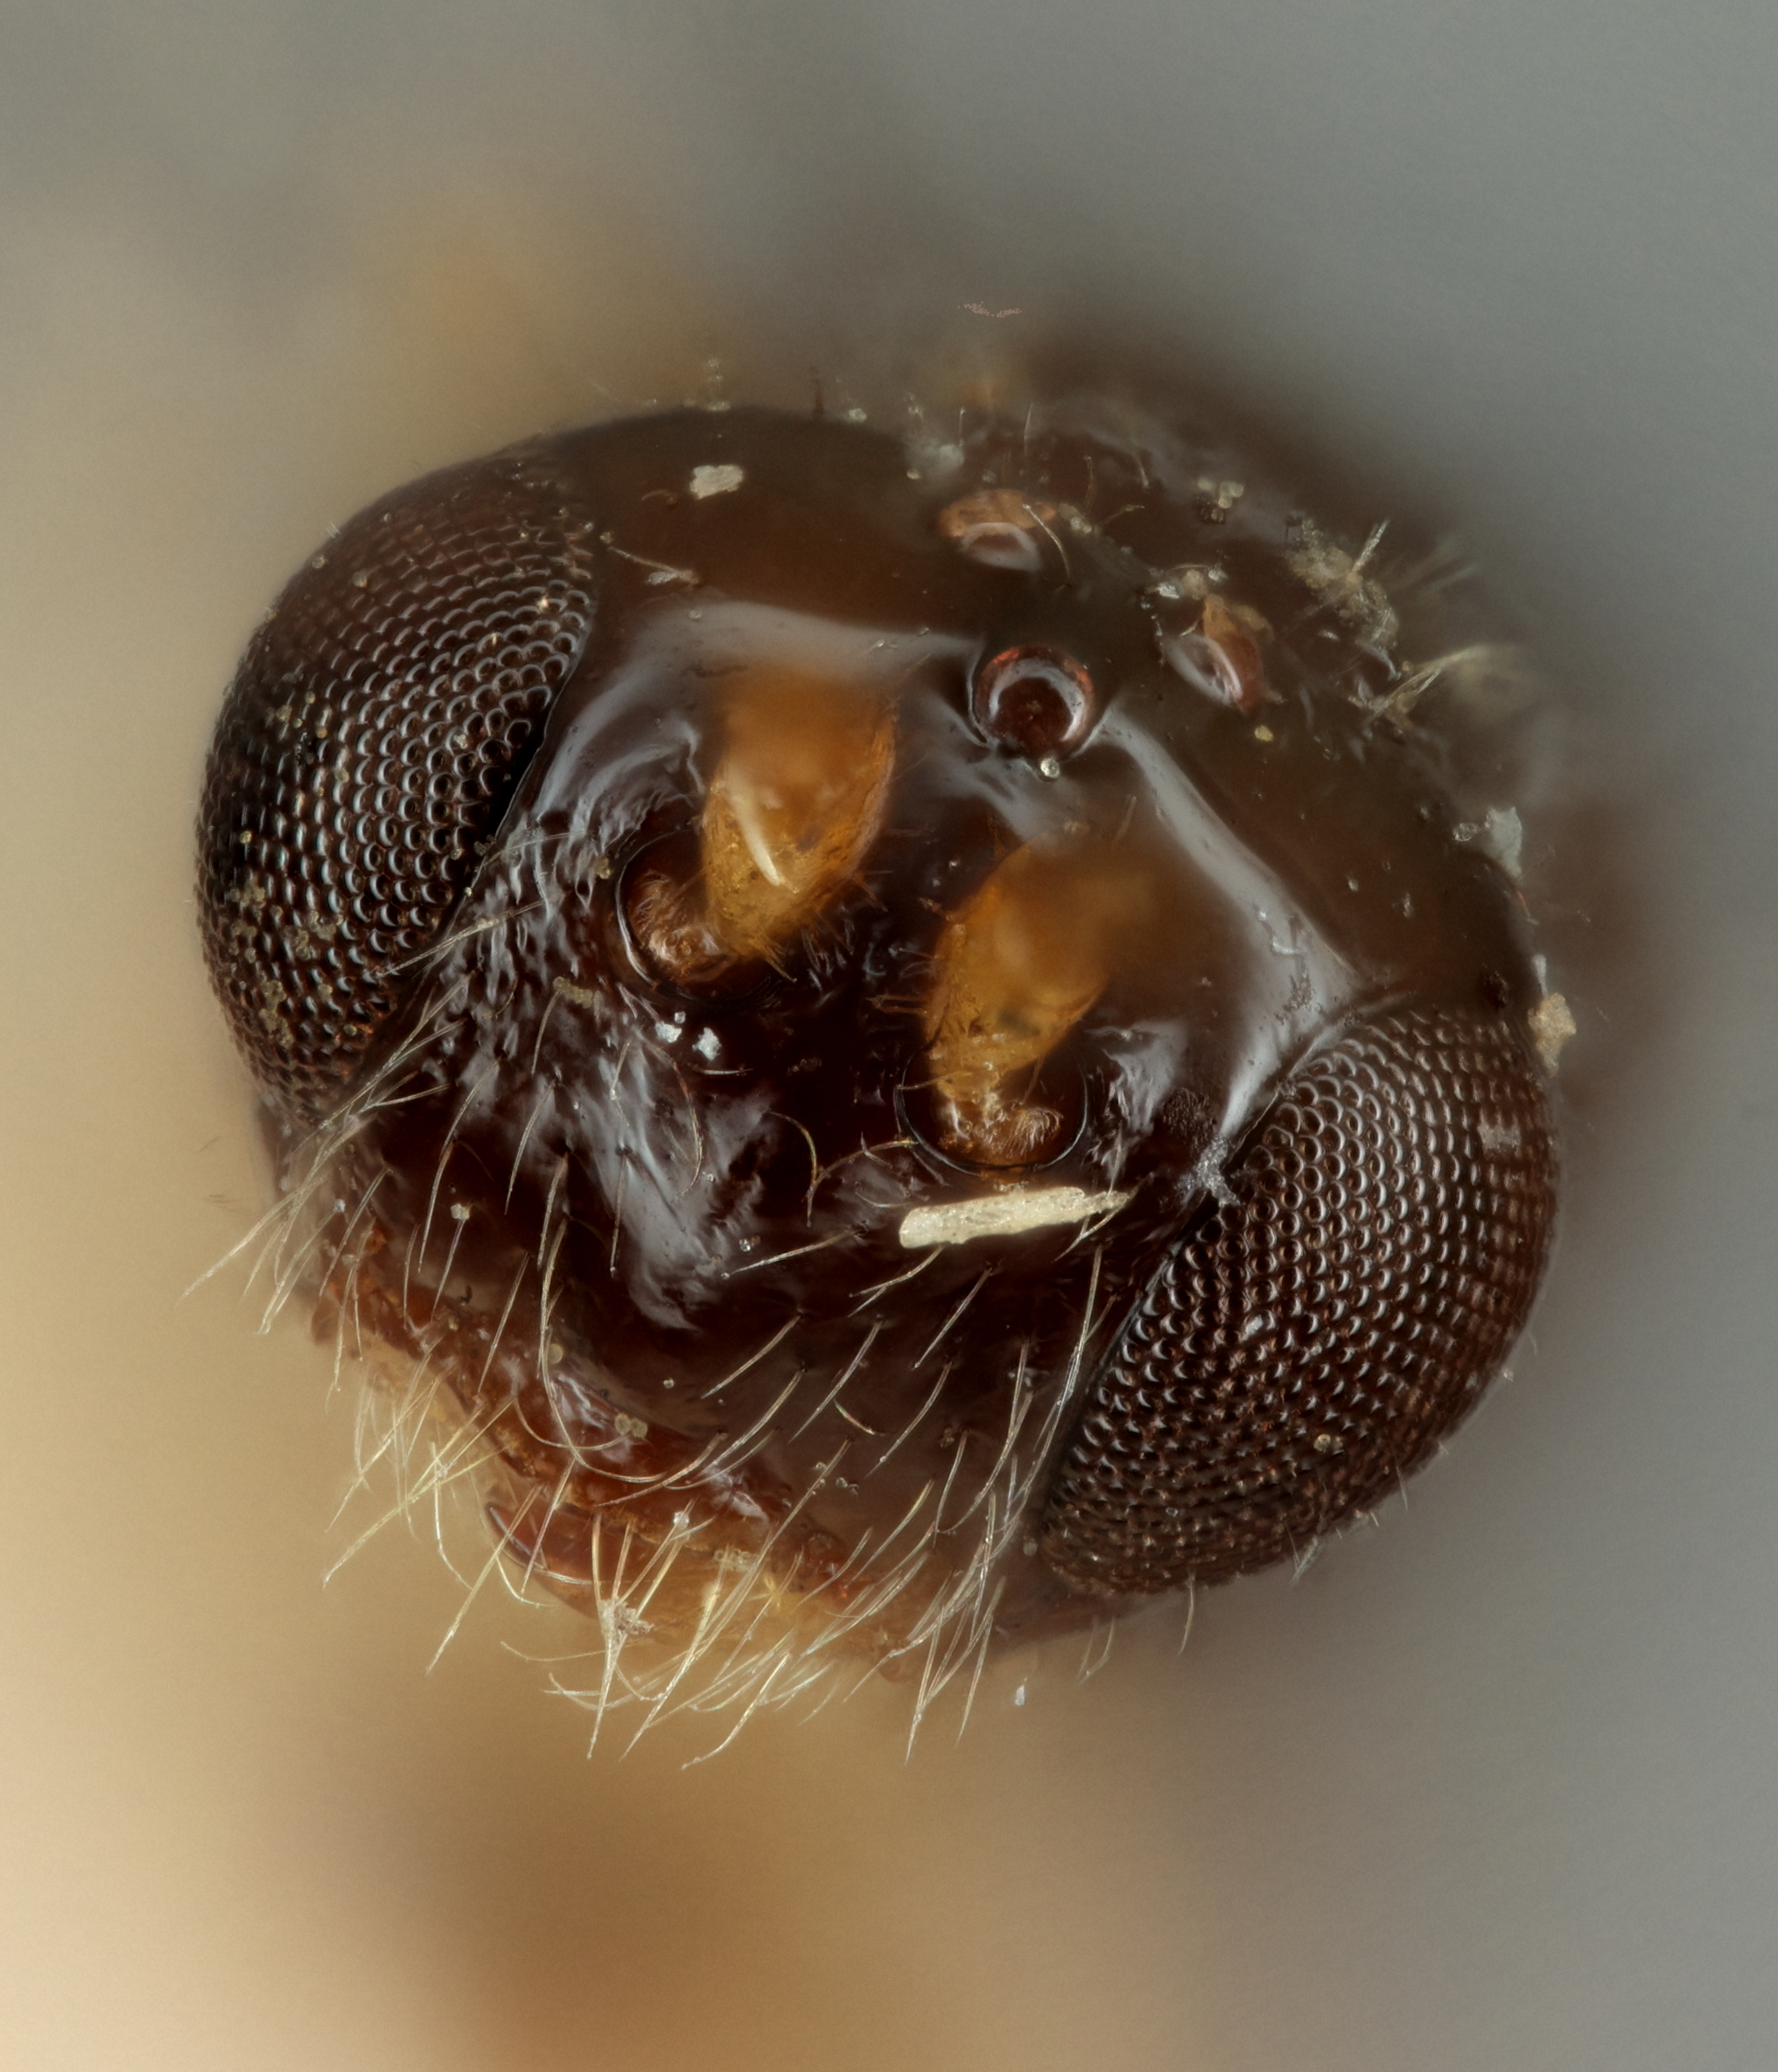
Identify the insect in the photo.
Opius anthriscoidis
